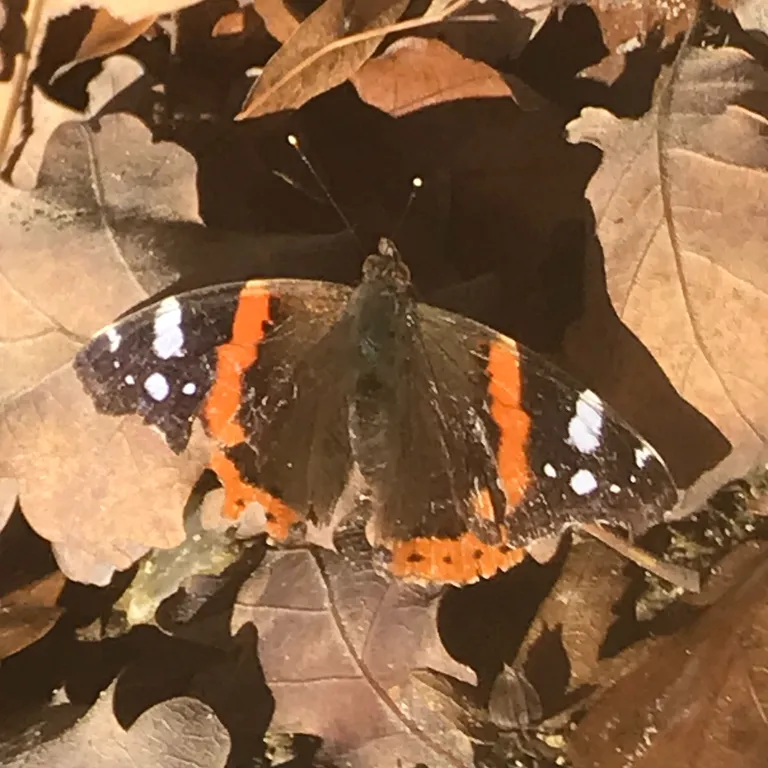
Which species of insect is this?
Vanessa atalanta
